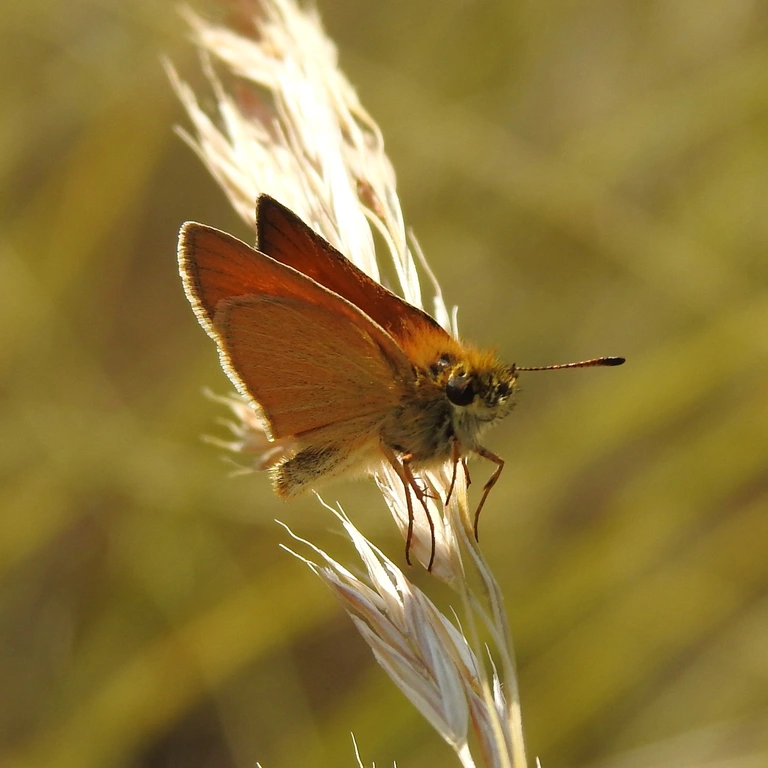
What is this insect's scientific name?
Thymelicus lineola
